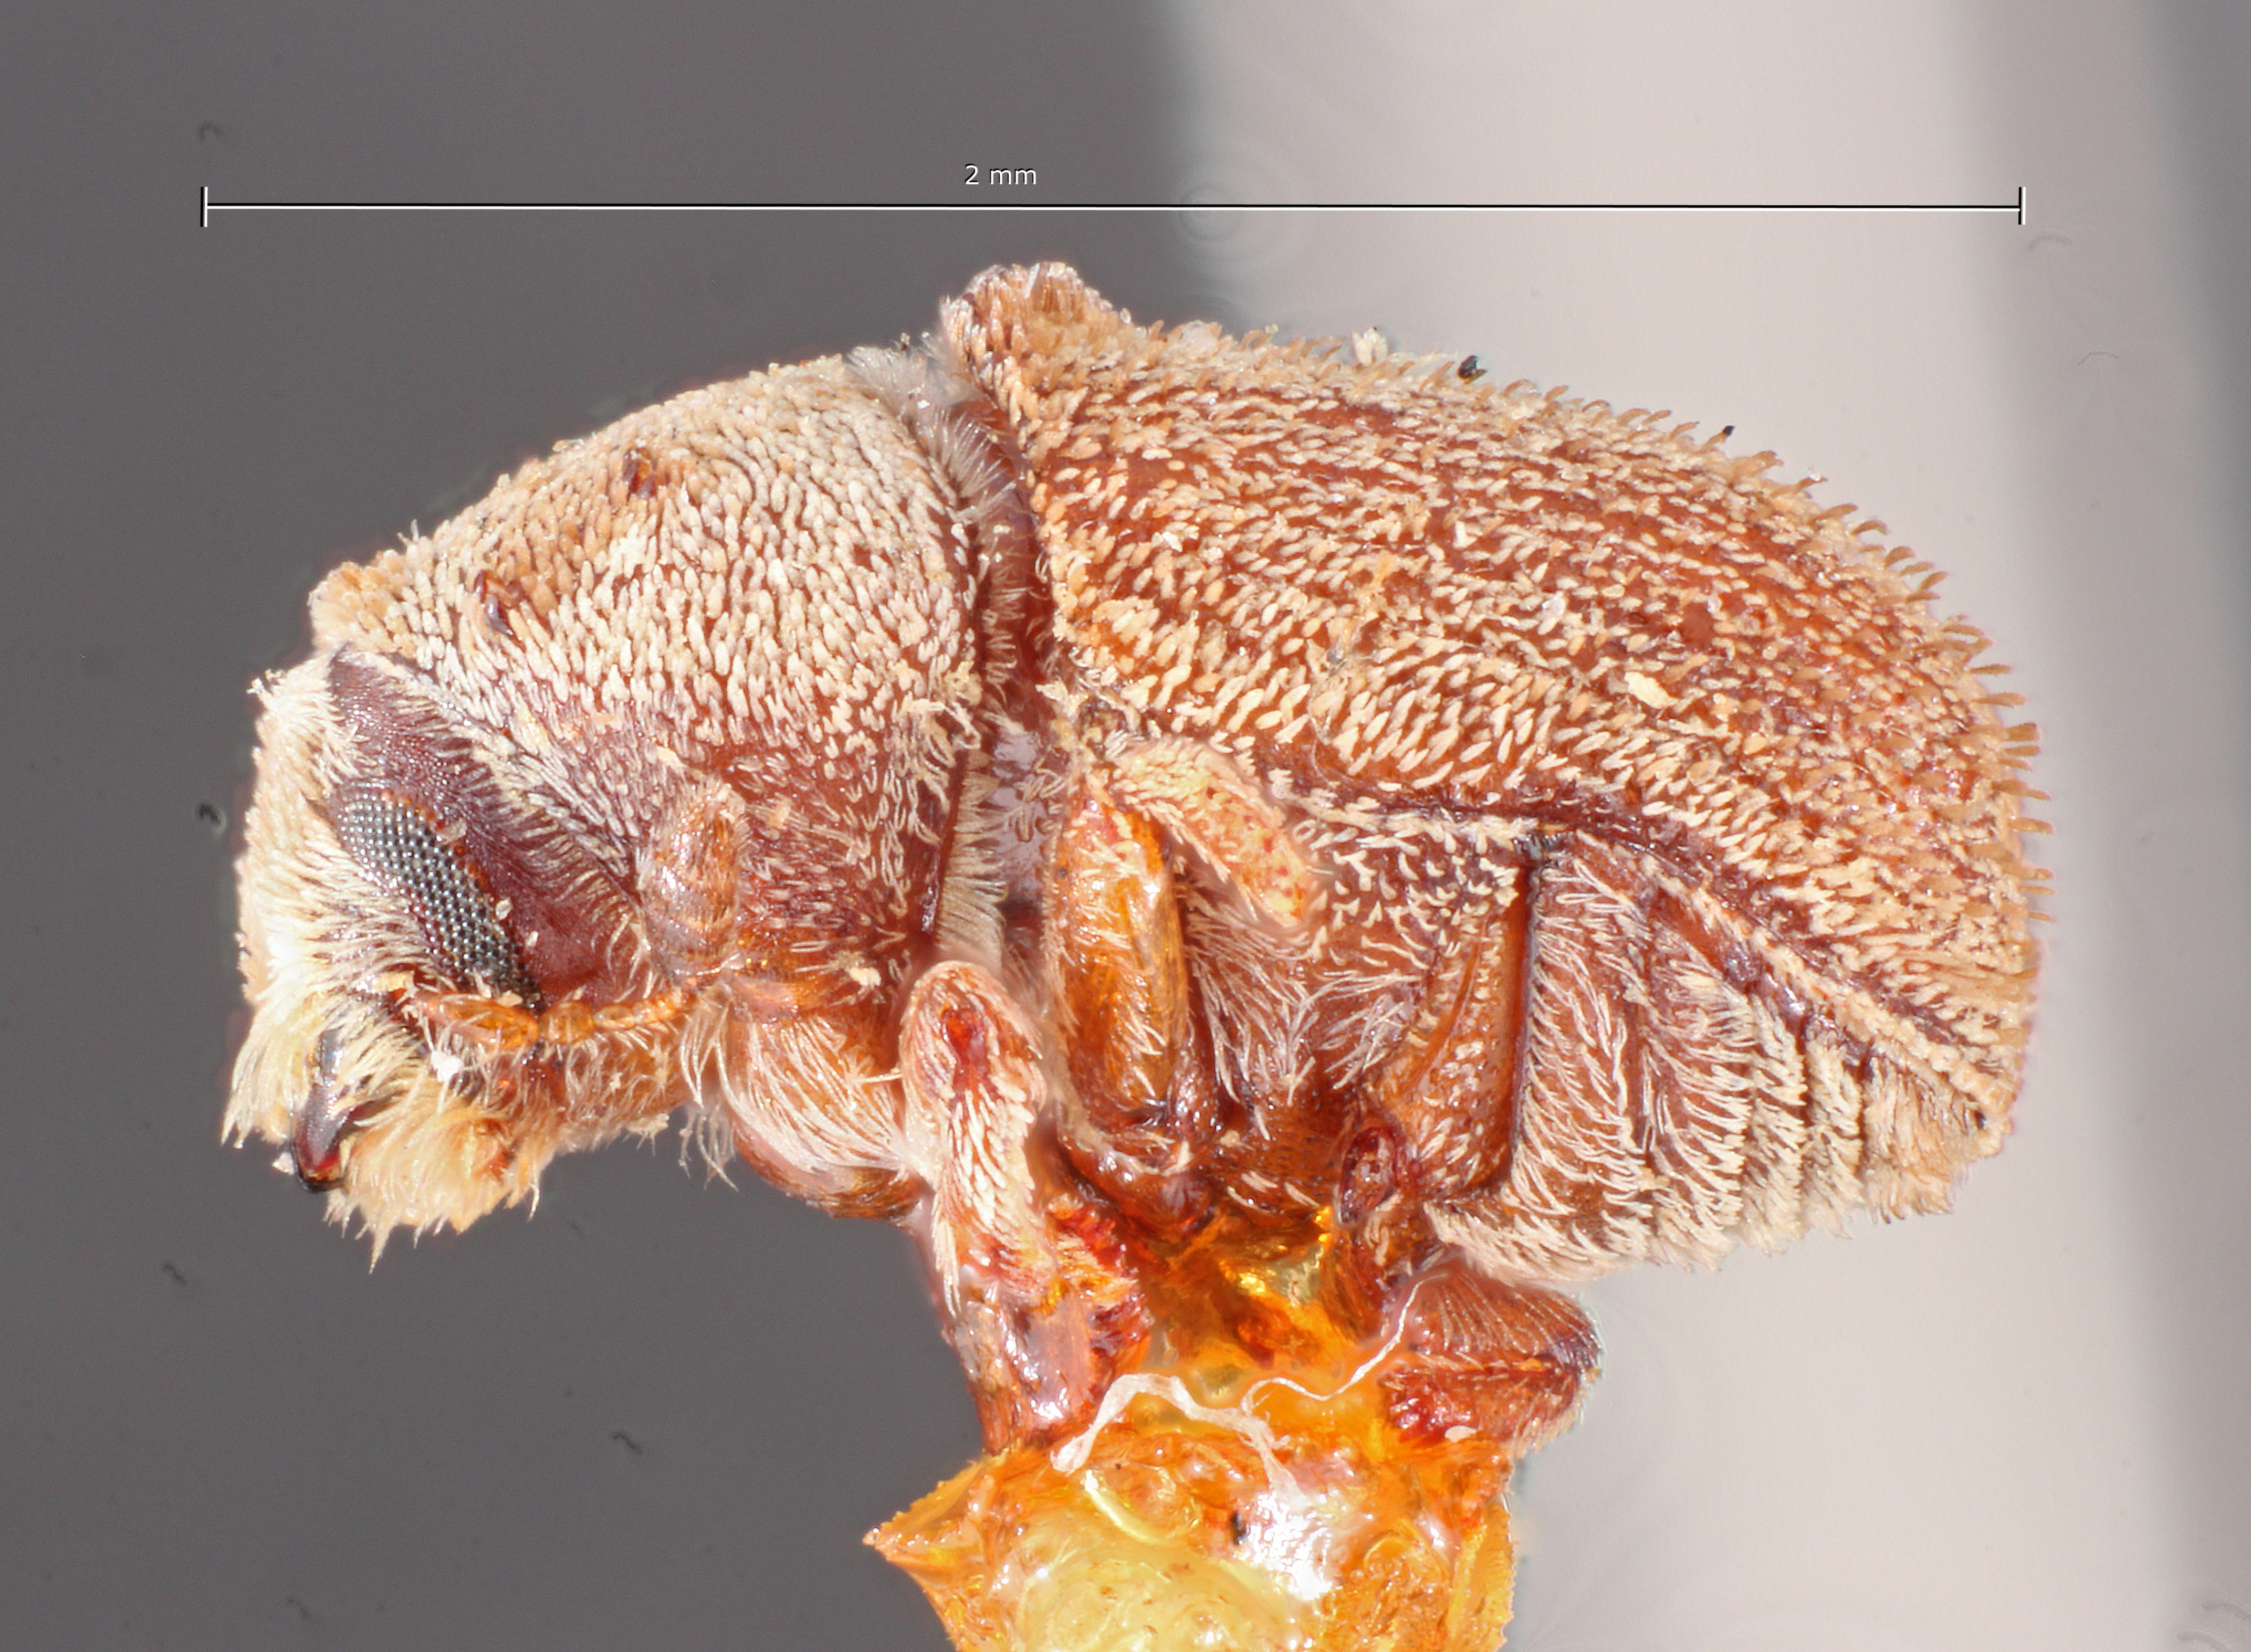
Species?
Renocis pruinosus
